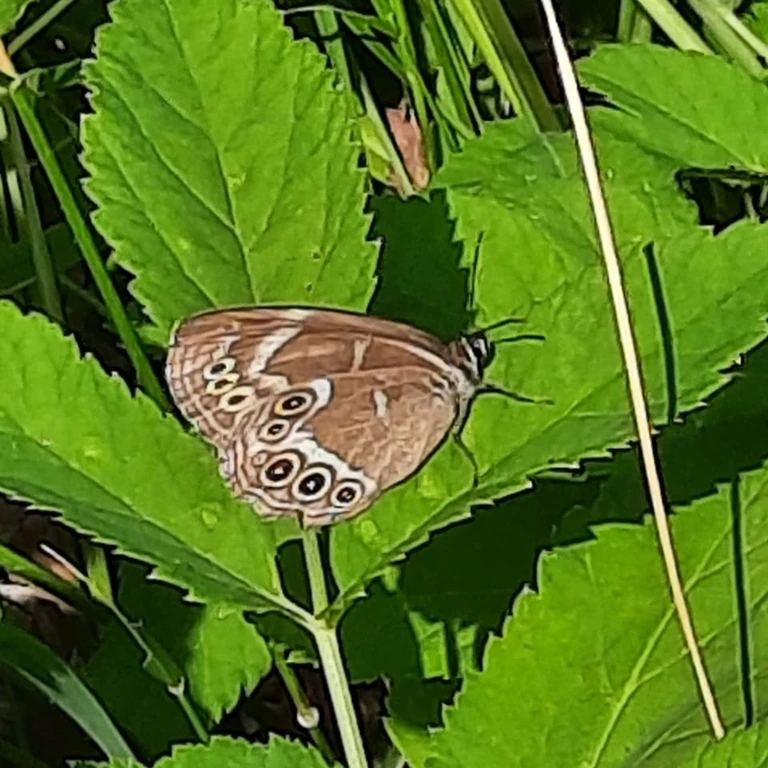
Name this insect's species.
Lopinga achine (also Pararge achine)
